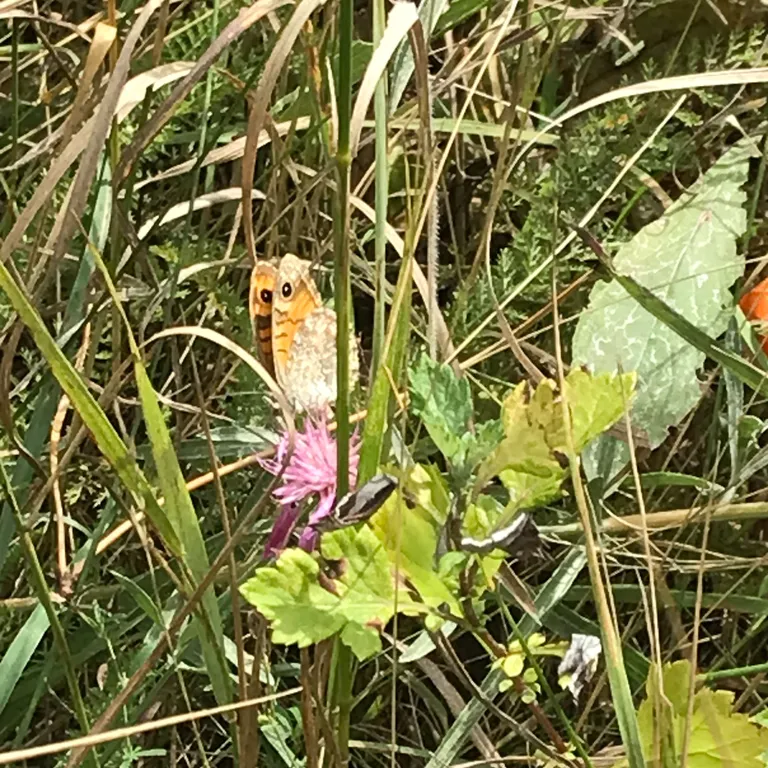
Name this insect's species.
Lasiommata megera (also Pararge megera)
